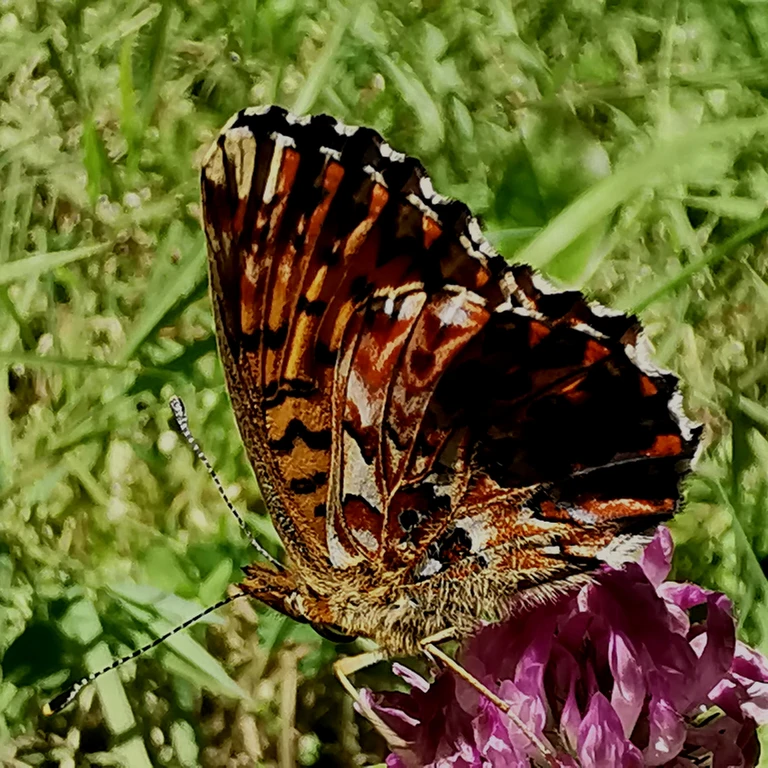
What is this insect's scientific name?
Boloria titania
